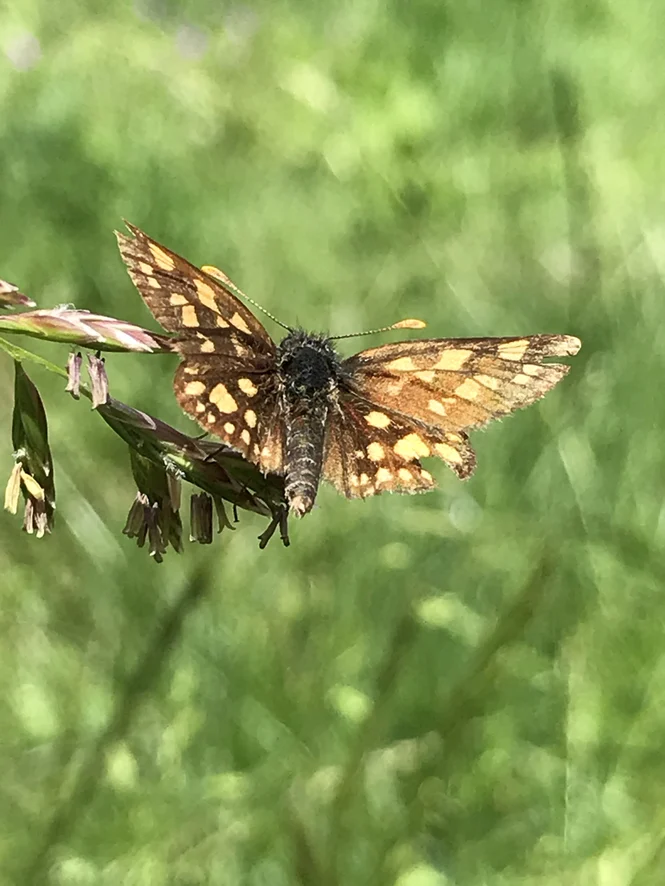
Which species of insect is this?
Carterocephalus palaemon
